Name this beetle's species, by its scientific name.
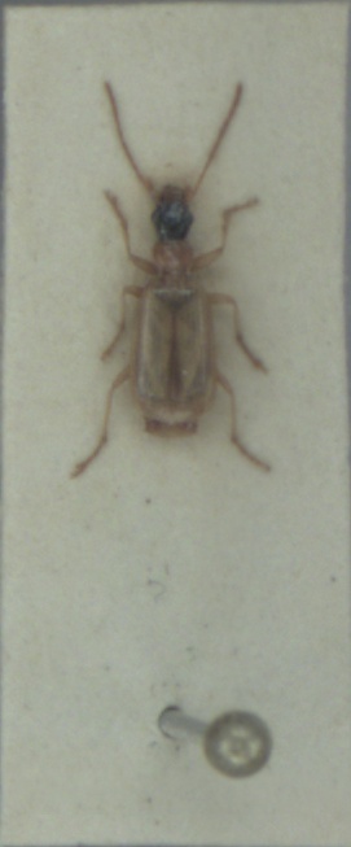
Demetrias atricapillus
